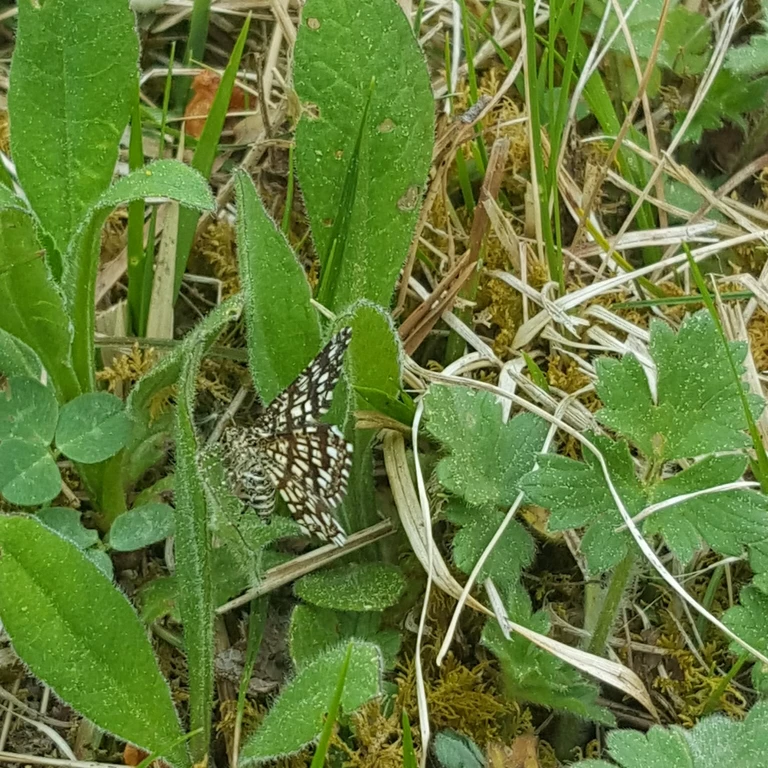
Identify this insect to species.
Chiasmia clathrata
